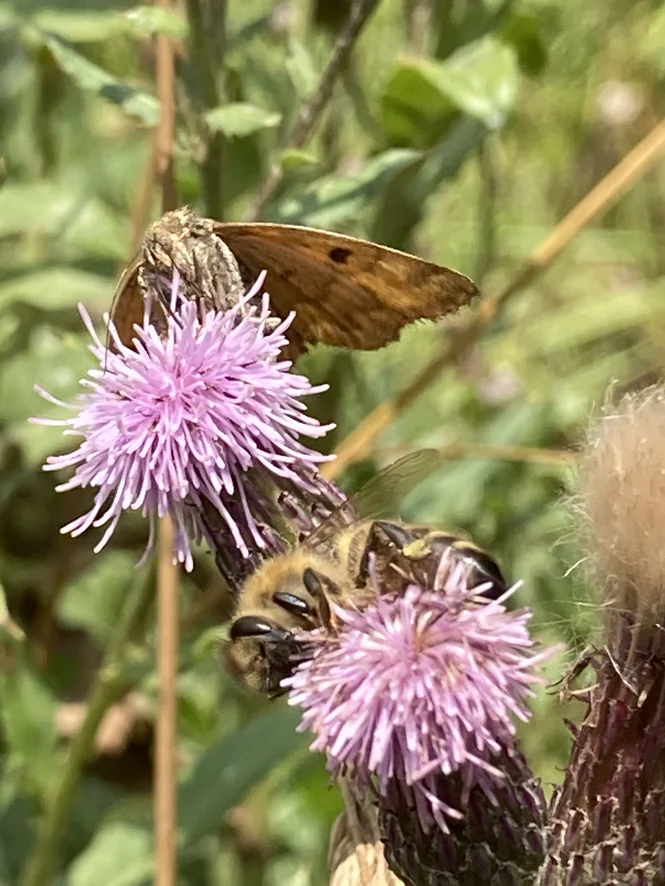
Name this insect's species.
Euclidia glyphica
